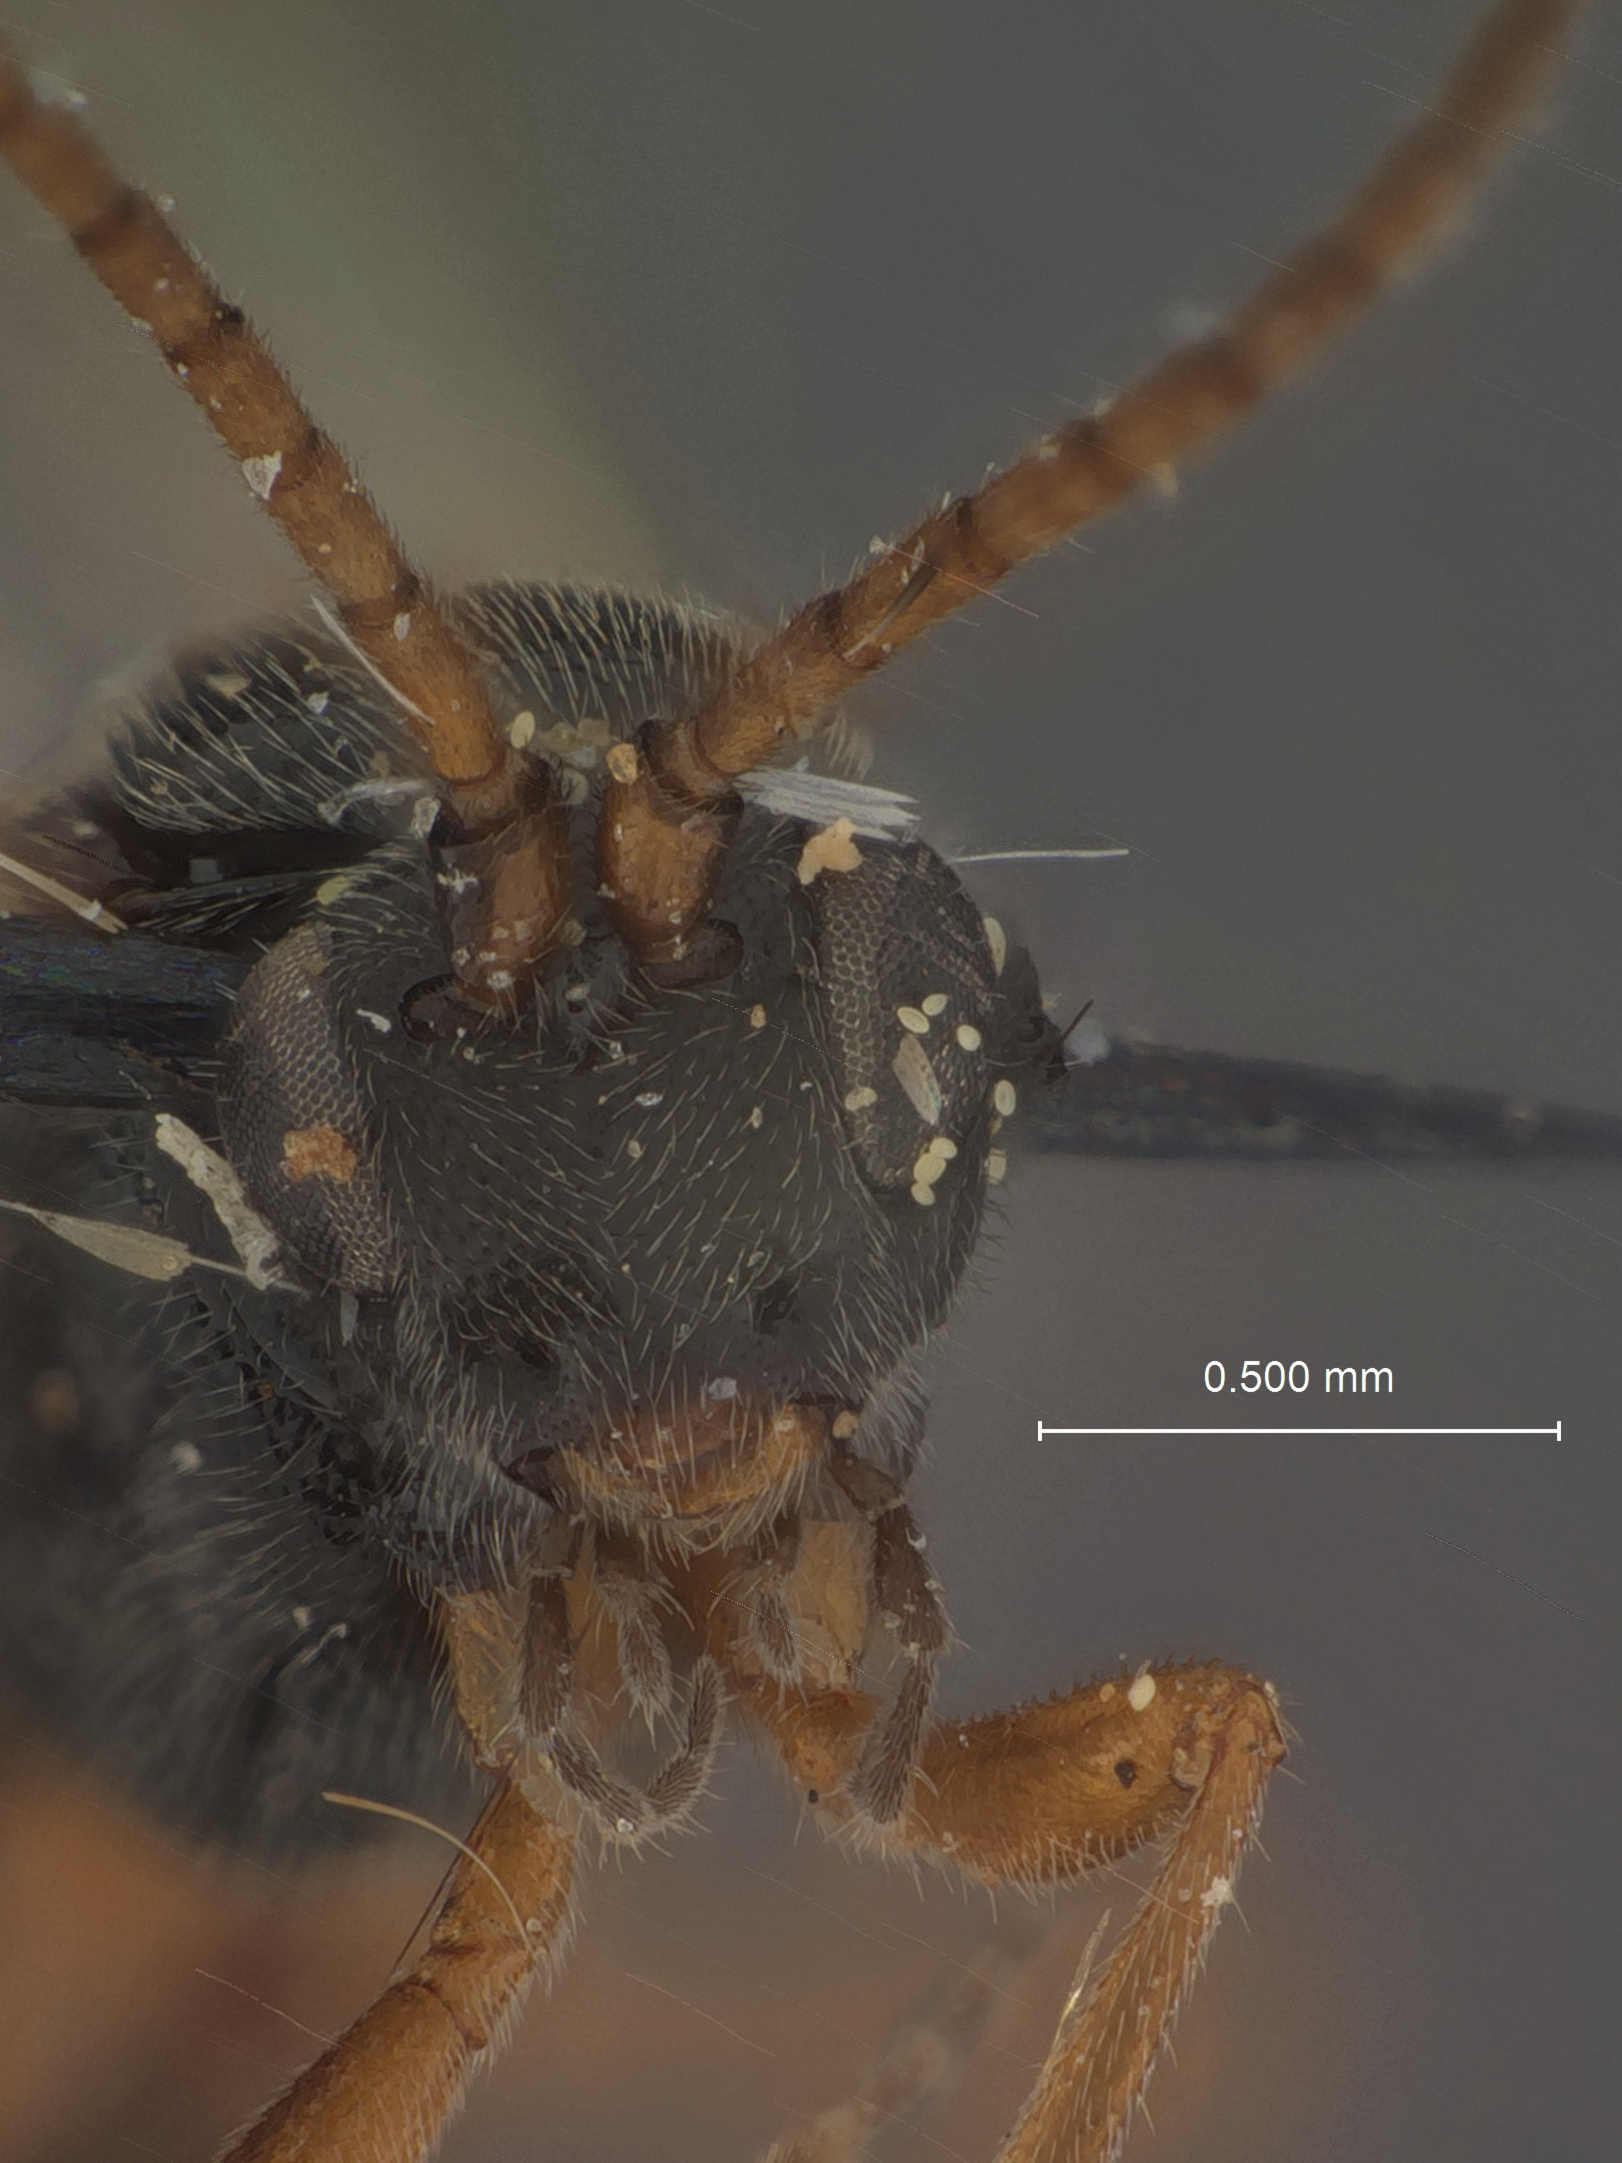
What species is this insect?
Orgilus fallax
